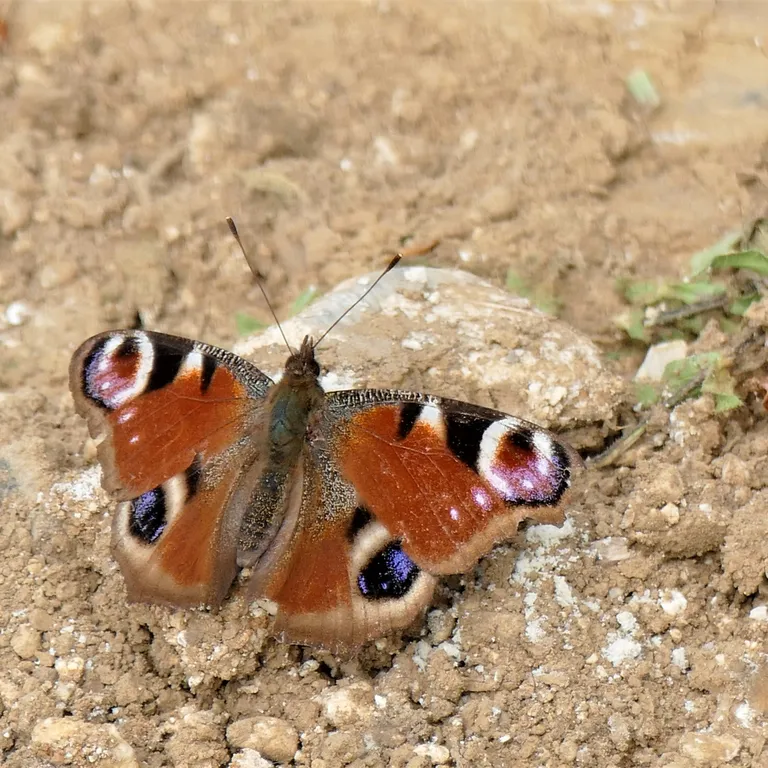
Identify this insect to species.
Aglais io
